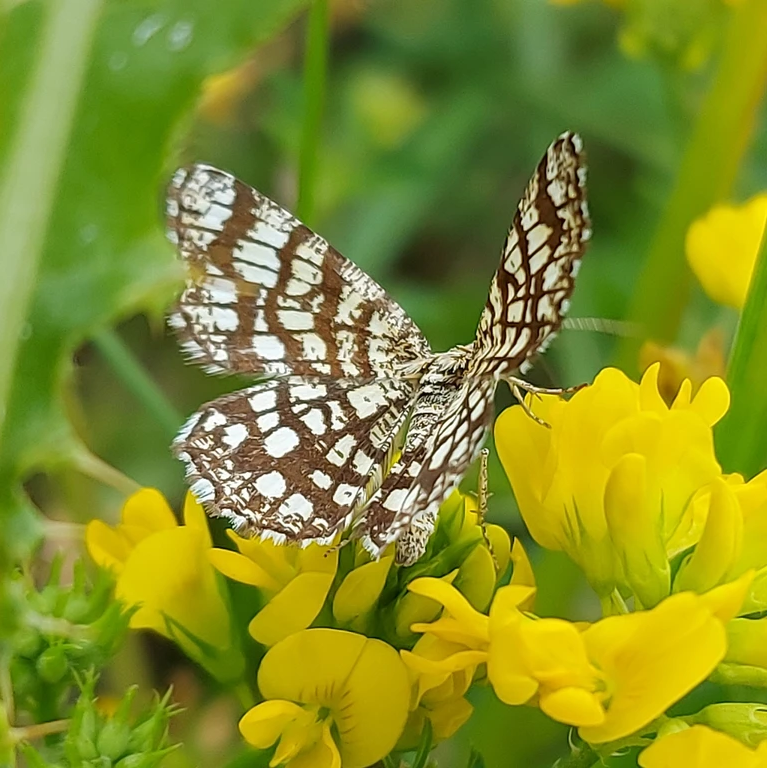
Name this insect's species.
Chiasmia clathrata
